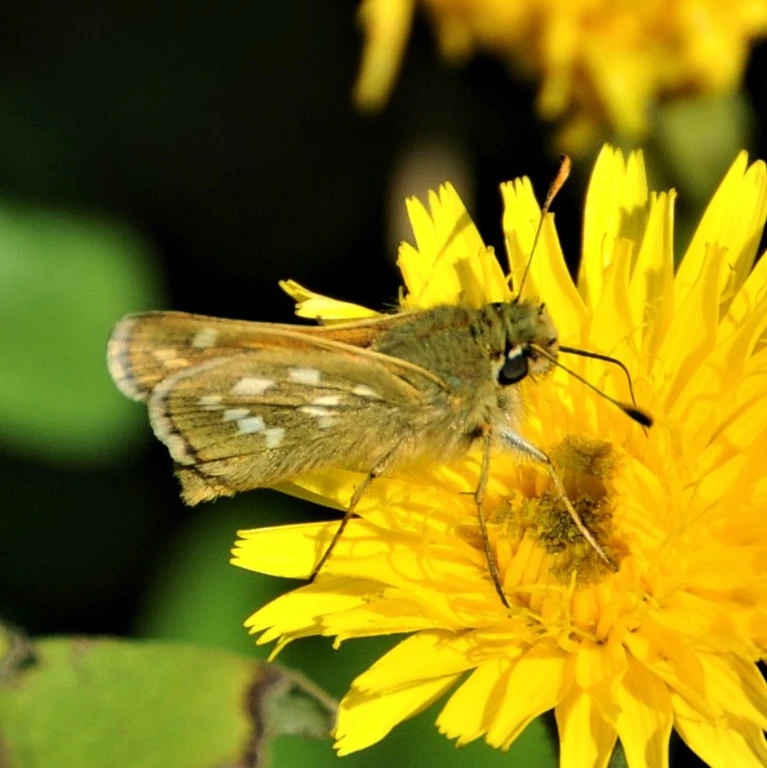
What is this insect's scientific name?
Hesperia comma
